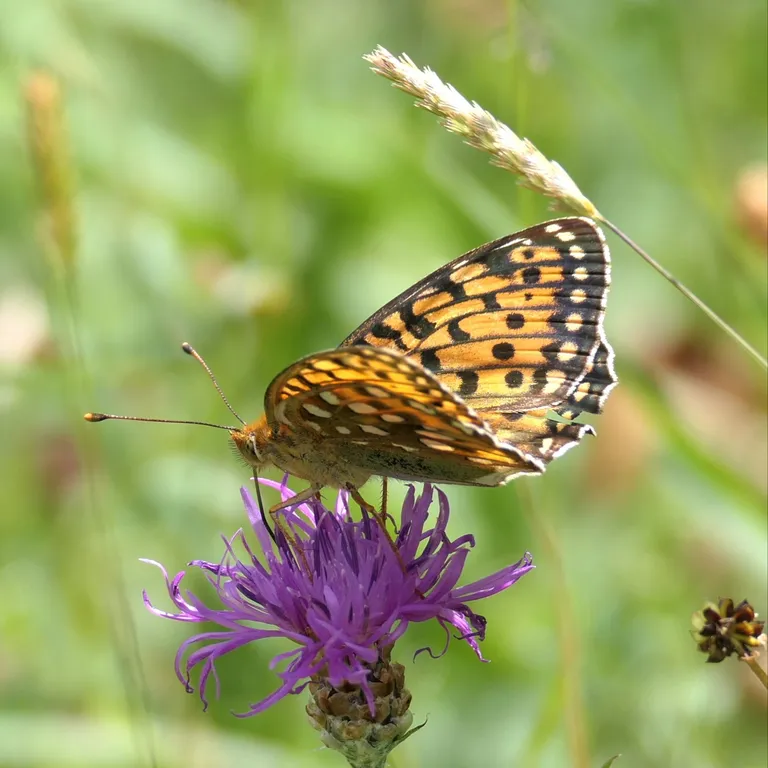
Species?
Speyeria aglaja
